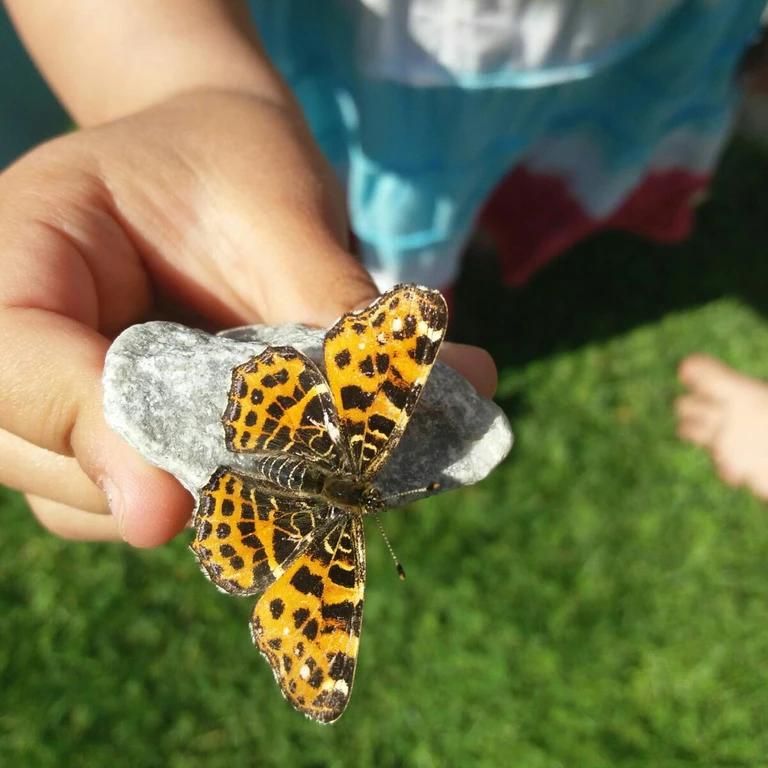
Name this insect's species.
Araschnia levana
